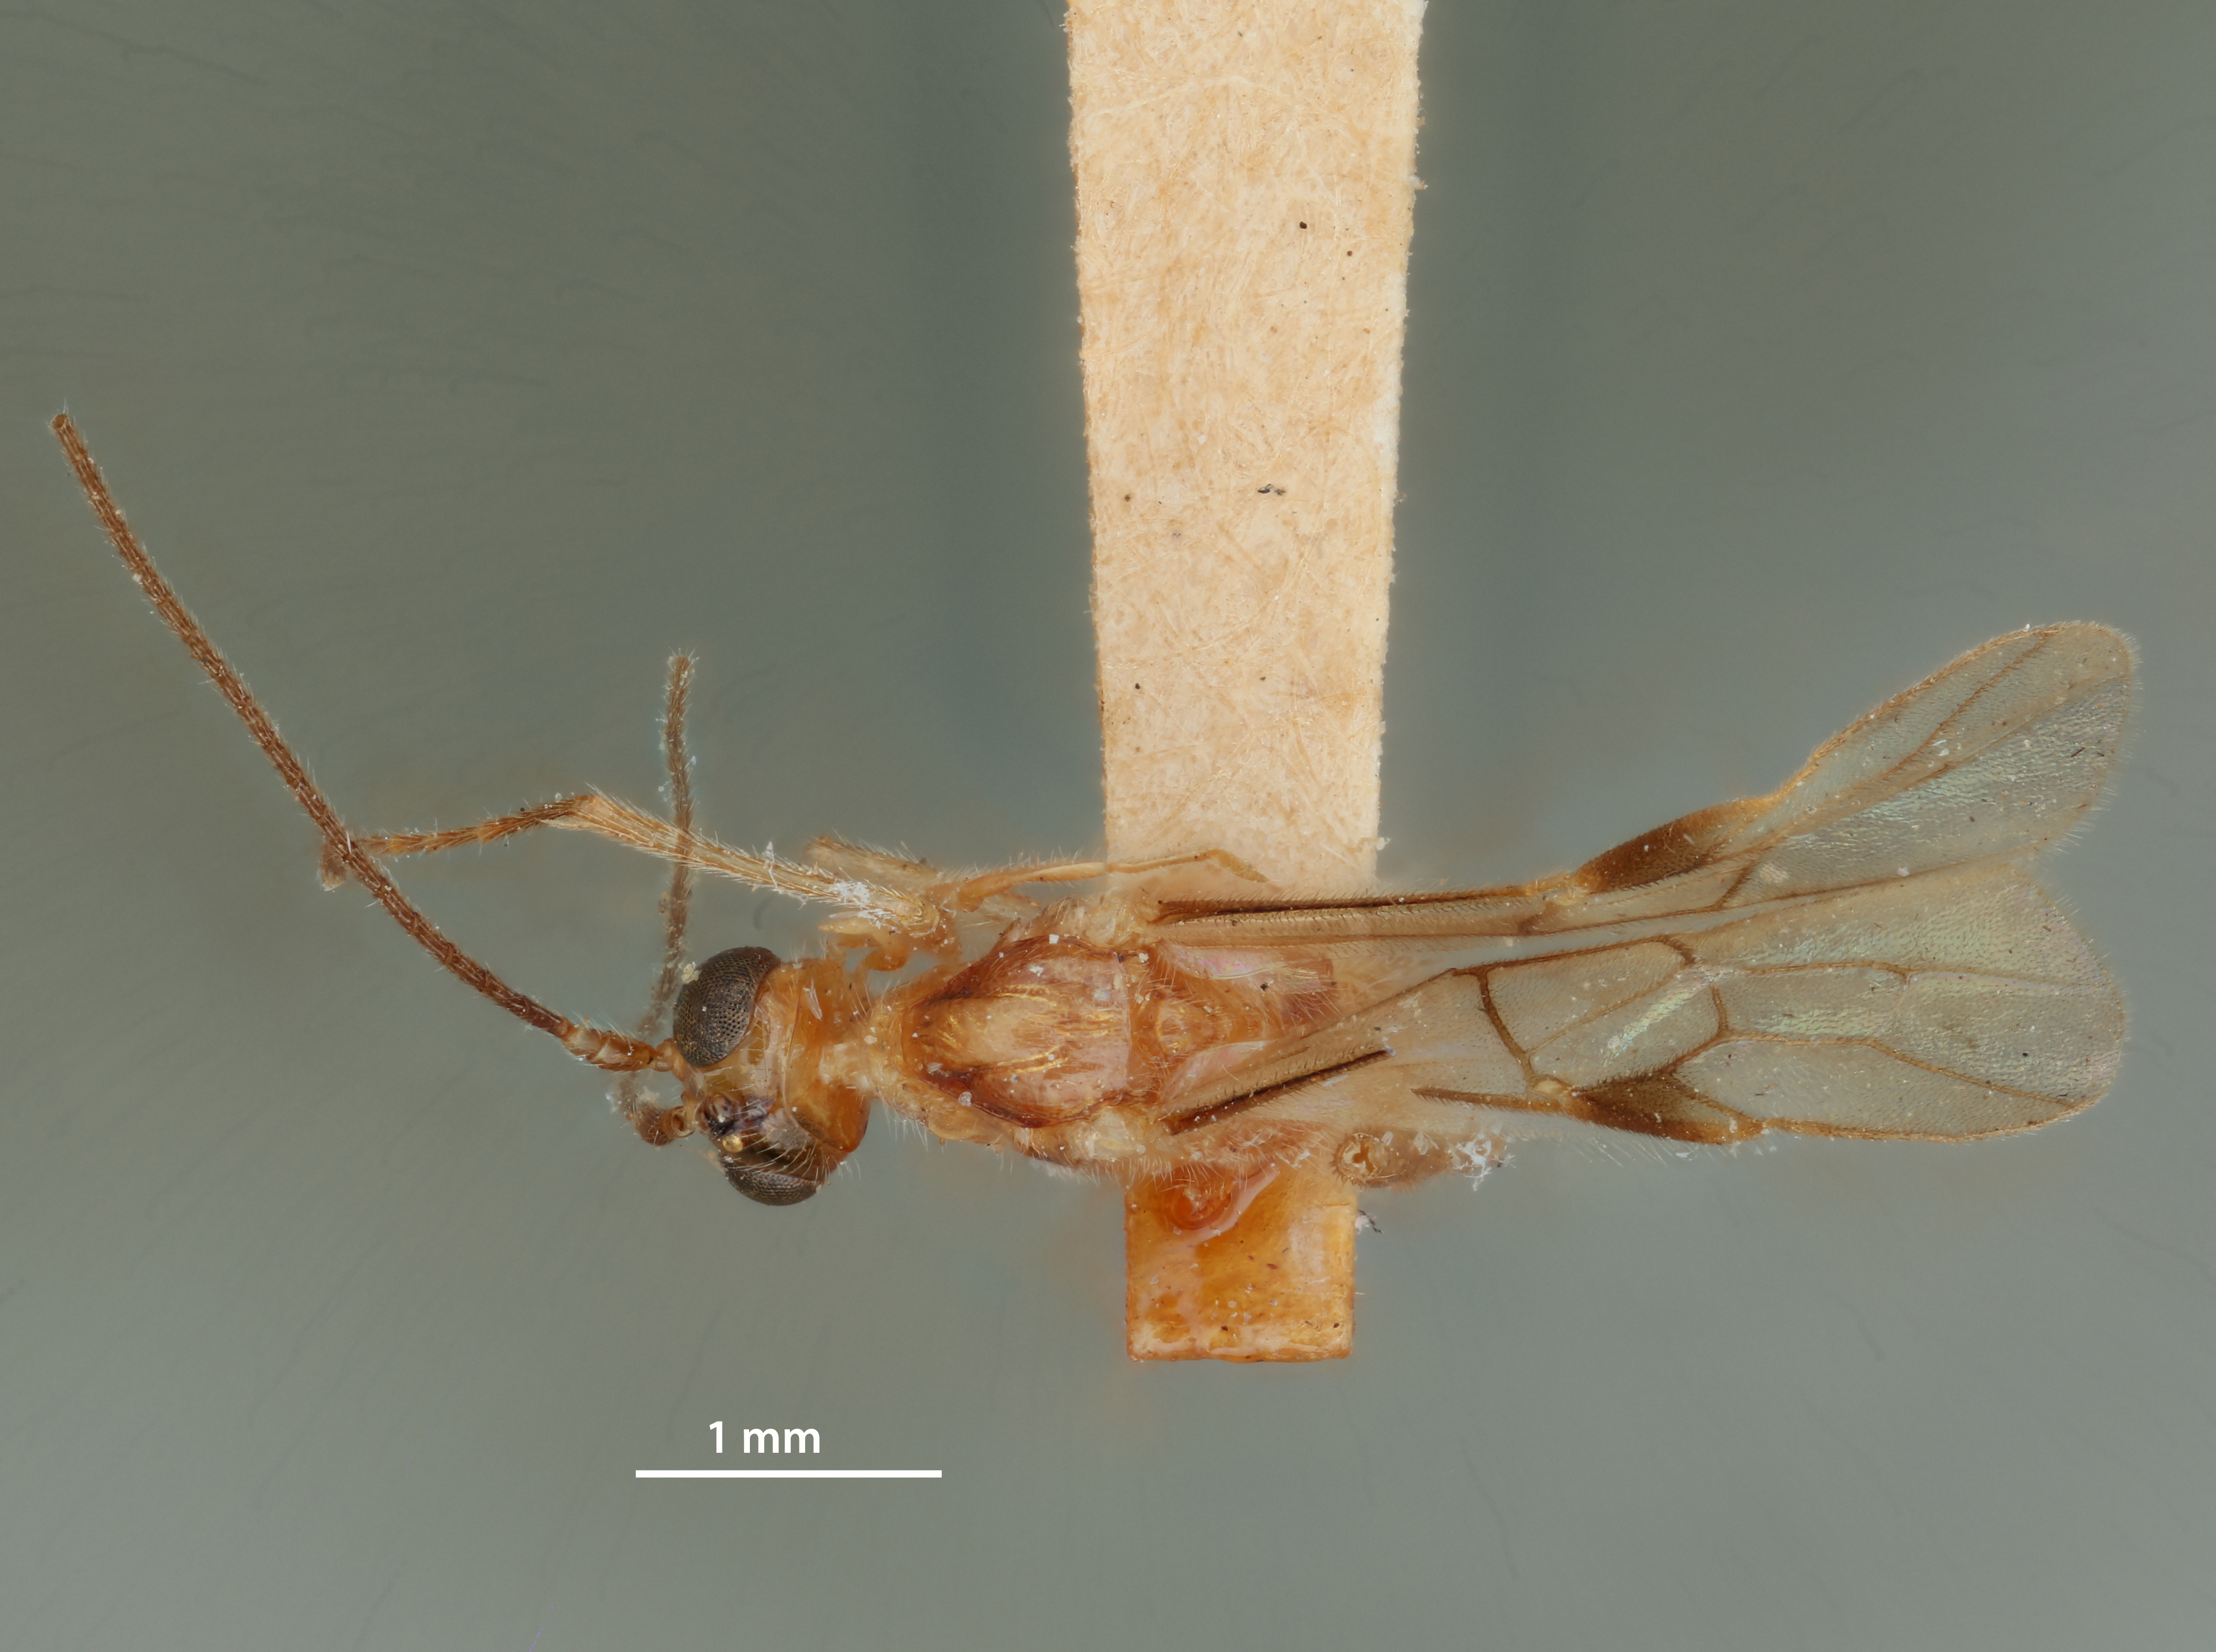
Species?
Pseudogyroneuron mindanaensis
